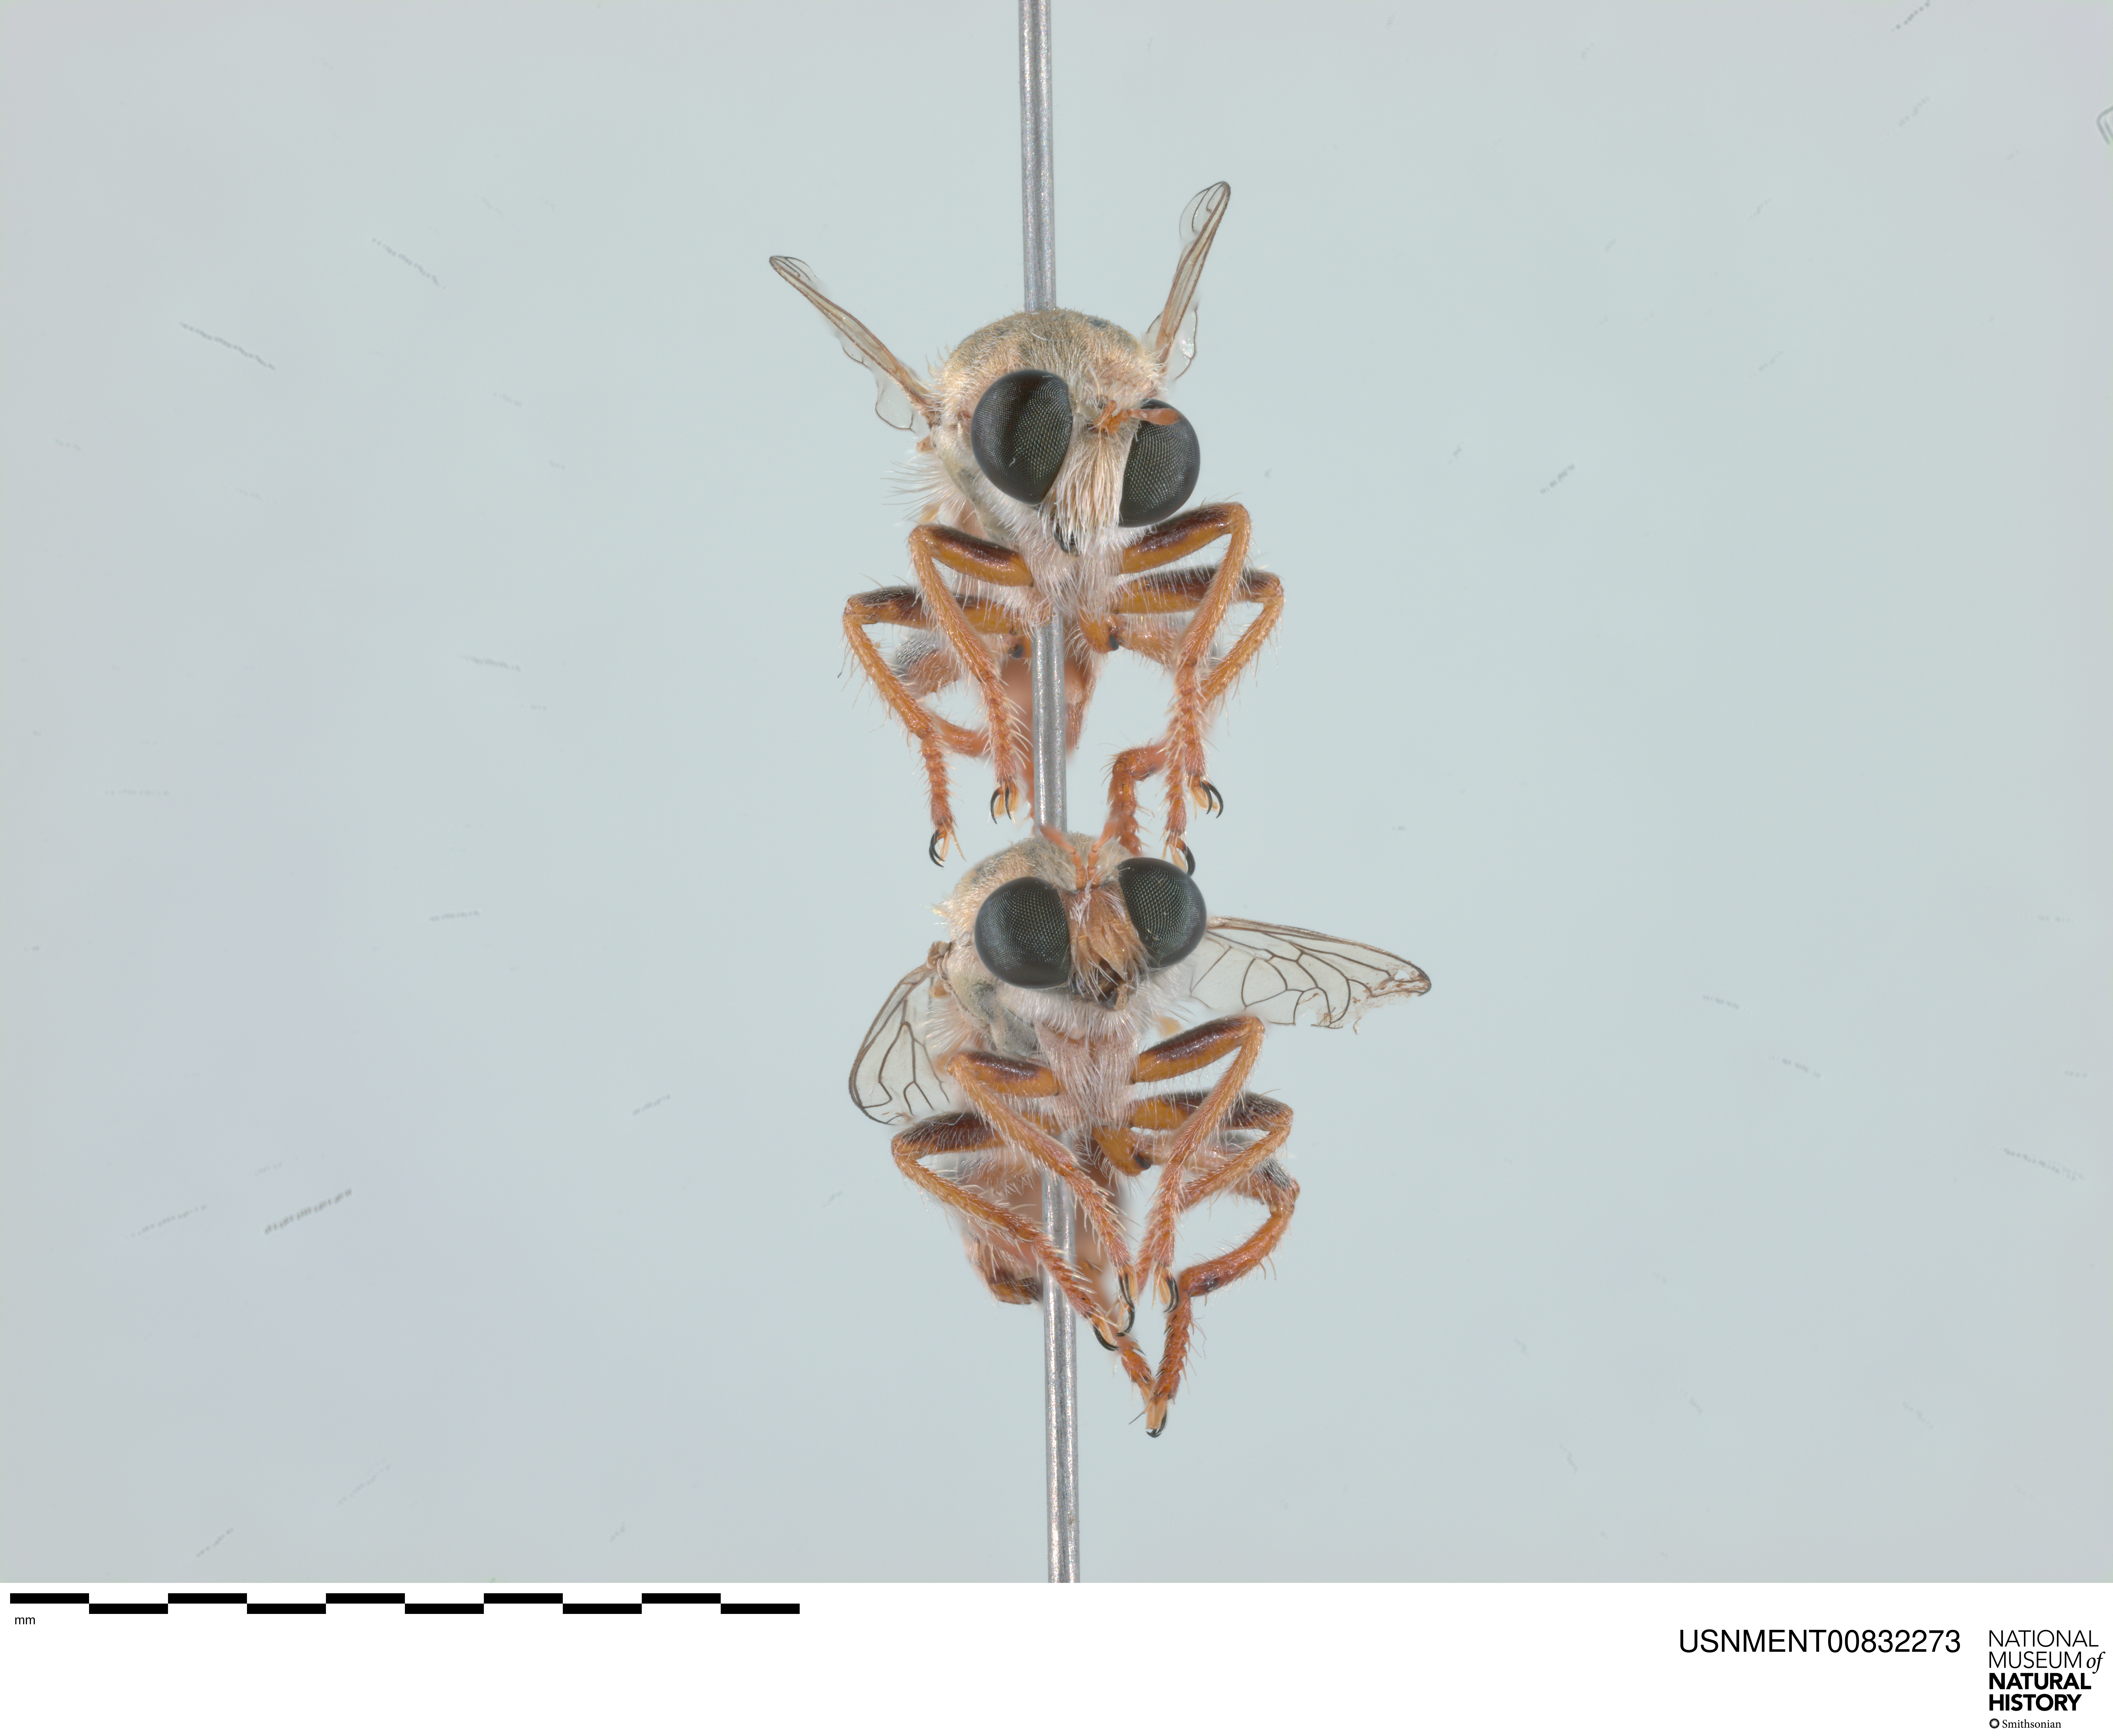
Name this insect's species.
Trichardis picta
